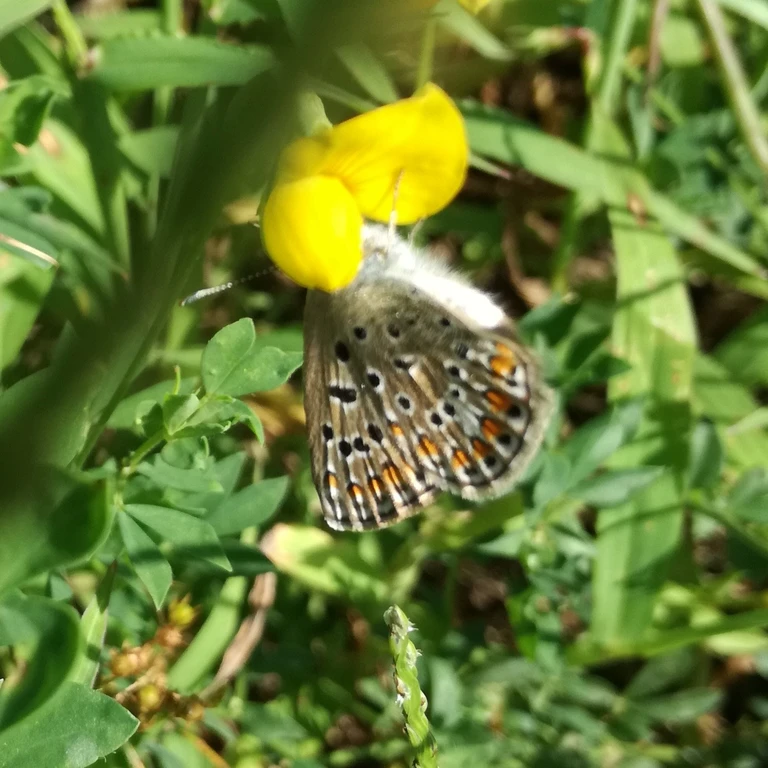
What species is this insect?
Polyommatus icarus
